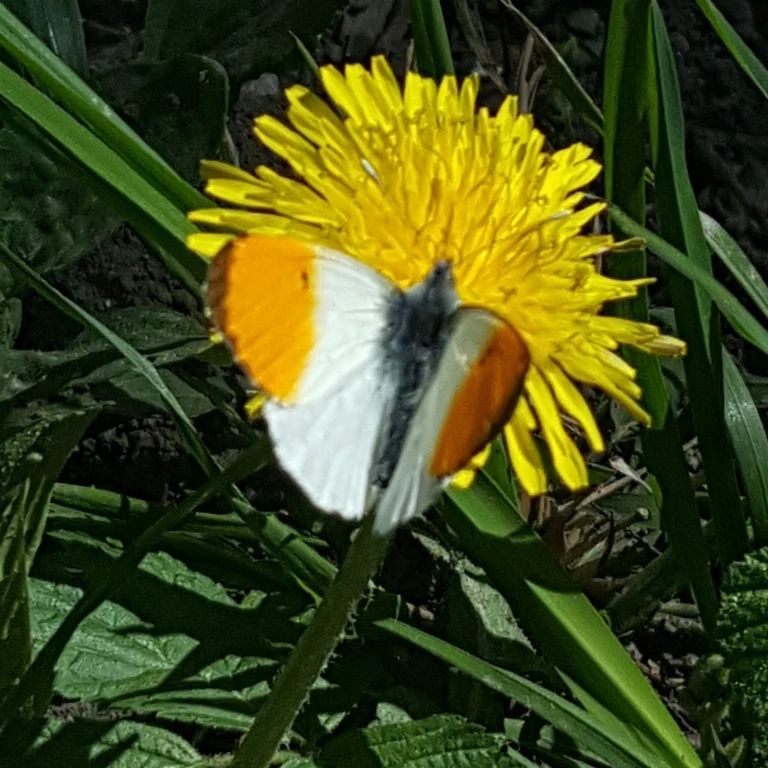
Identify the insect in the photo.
Anthocharis cardamines
